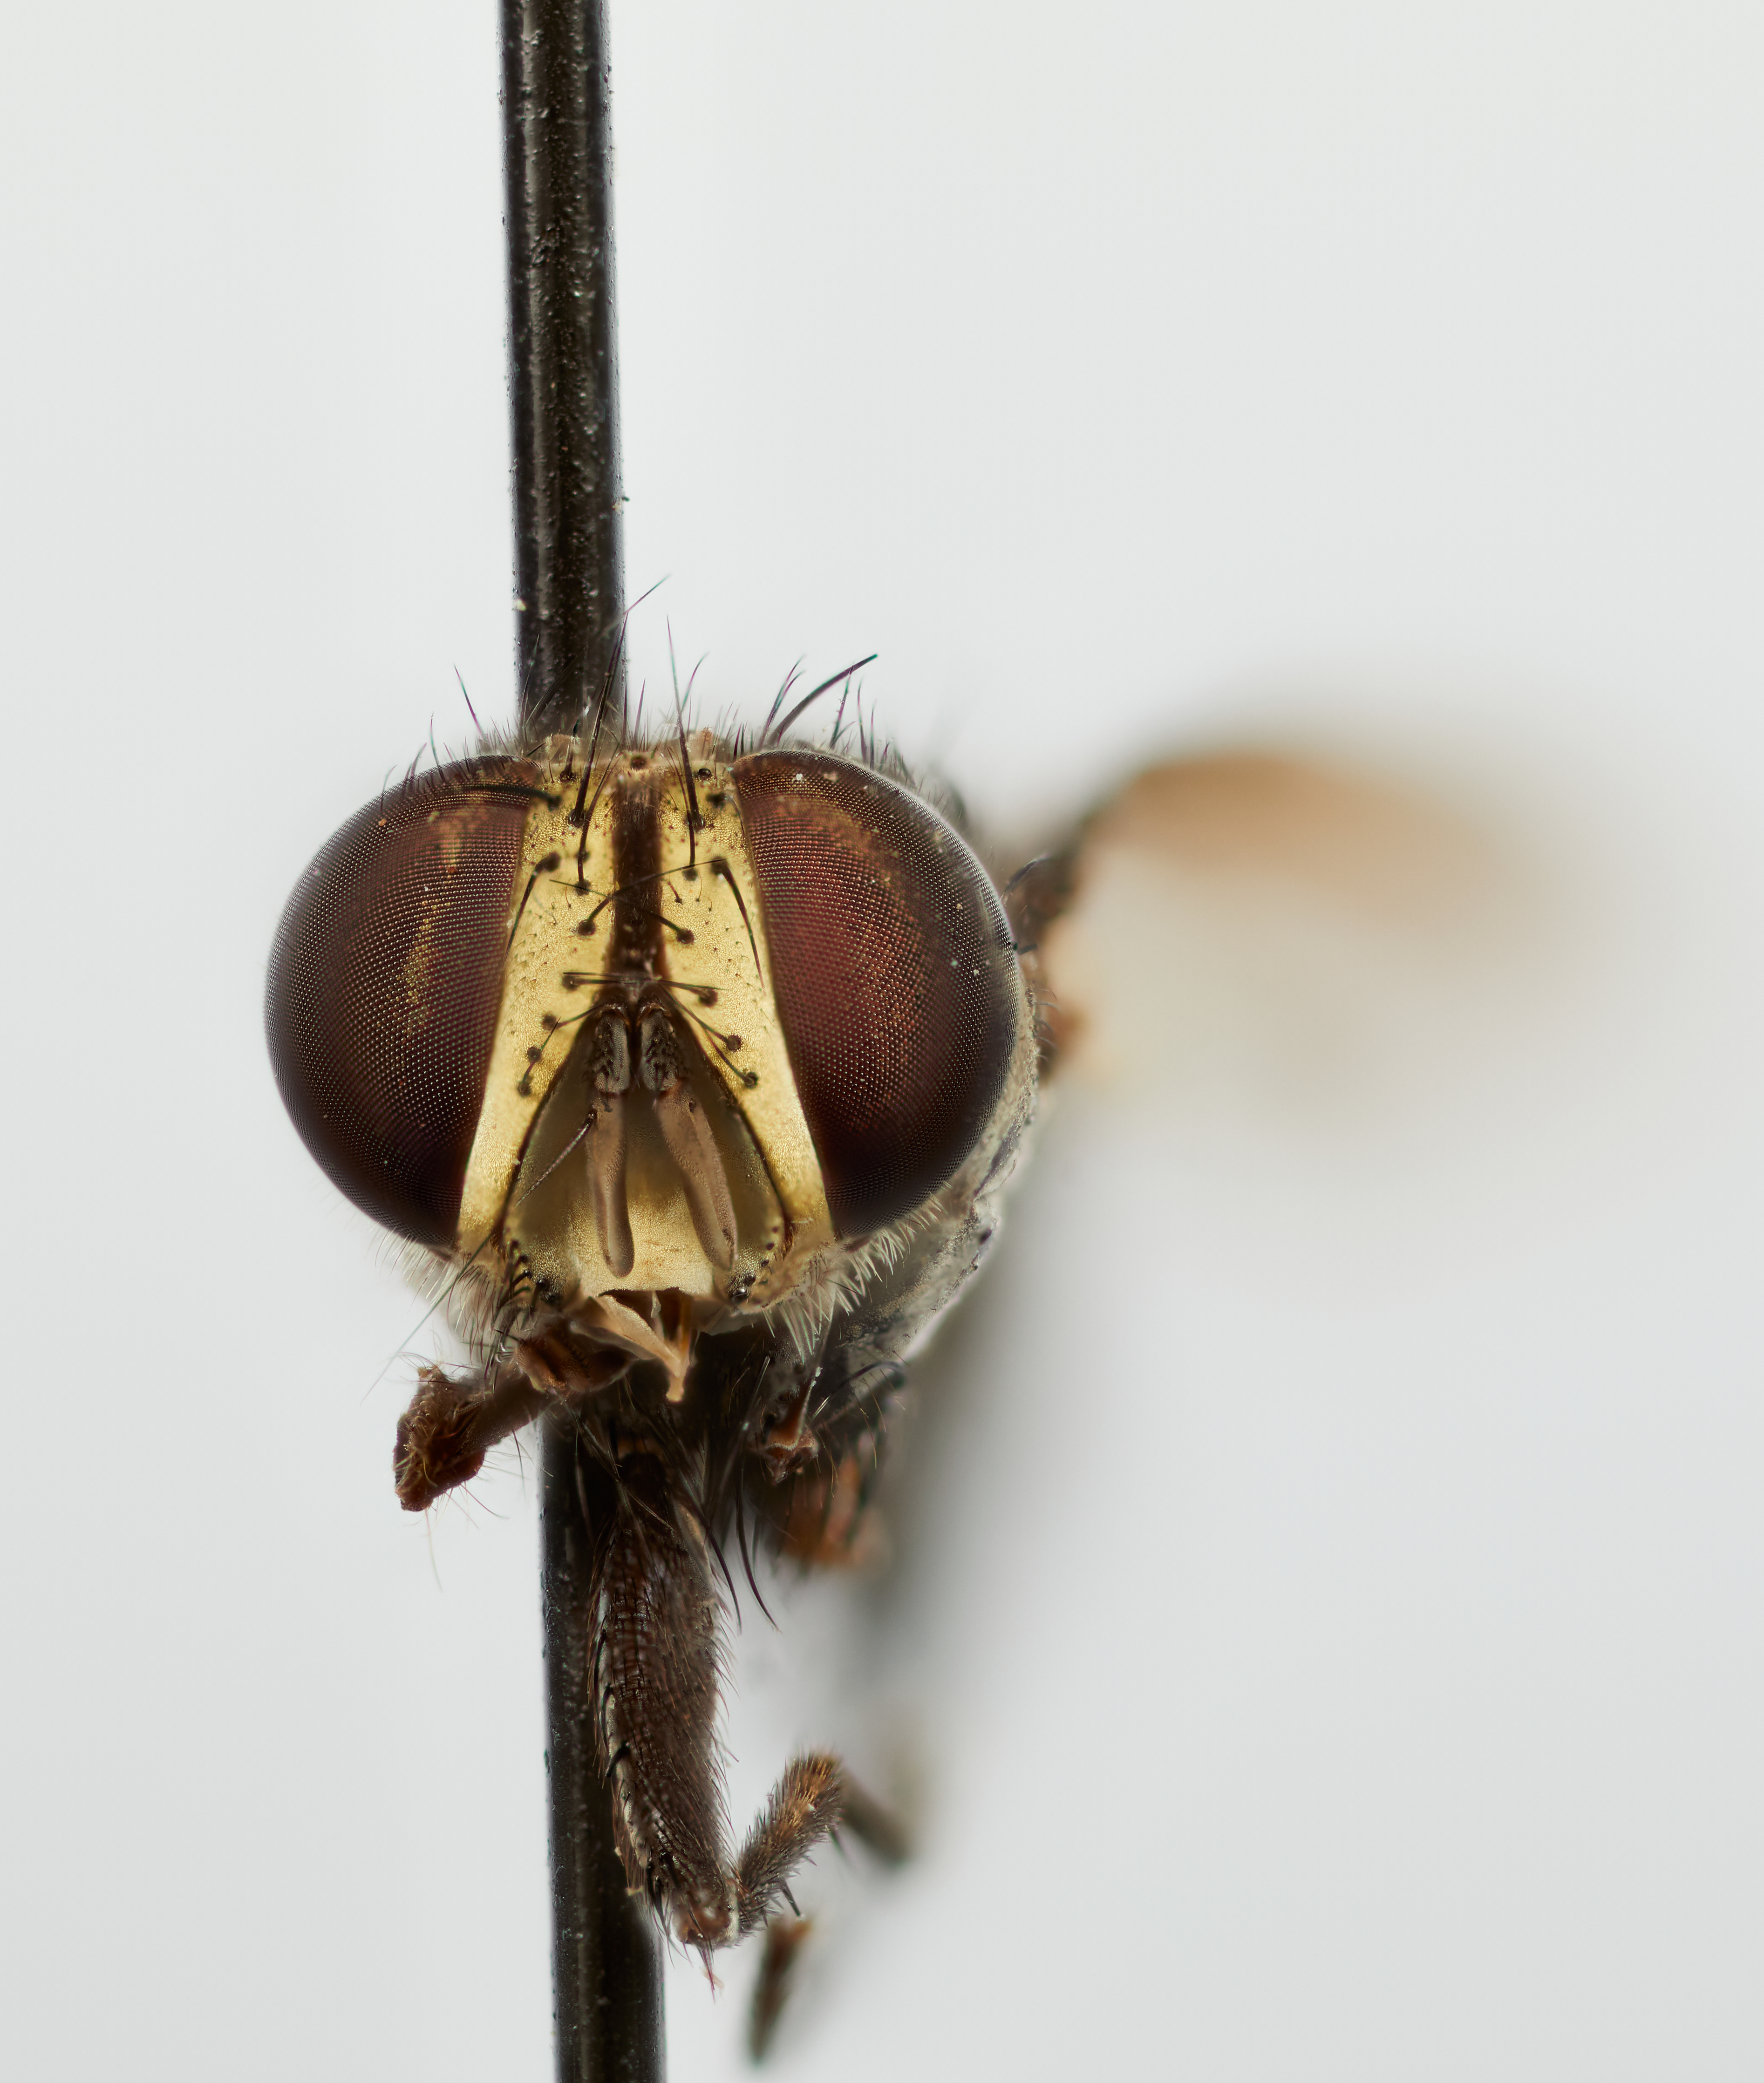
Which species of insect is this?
Xiphomyia gladiatrix
